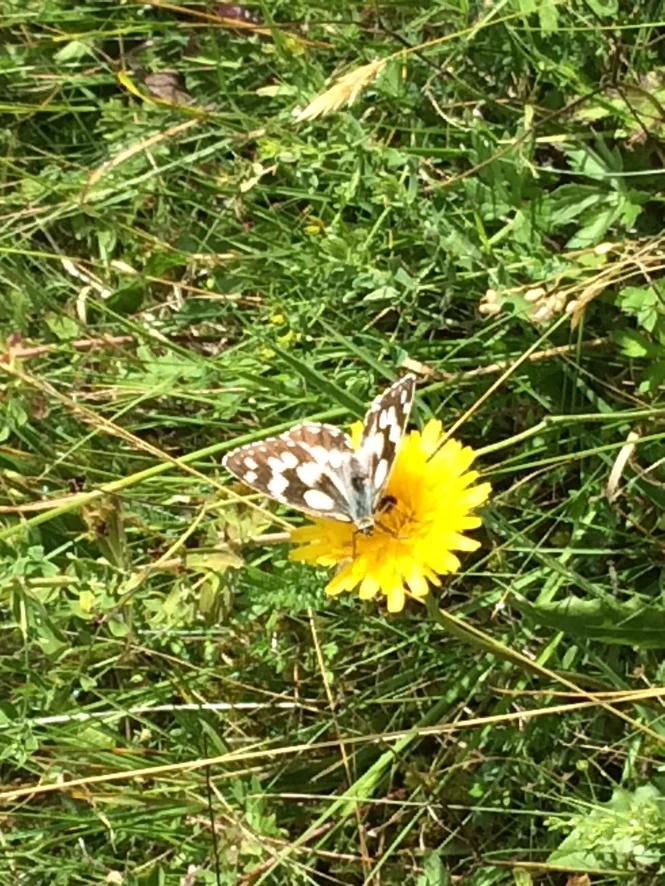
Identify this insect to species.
Melanargia galathea
